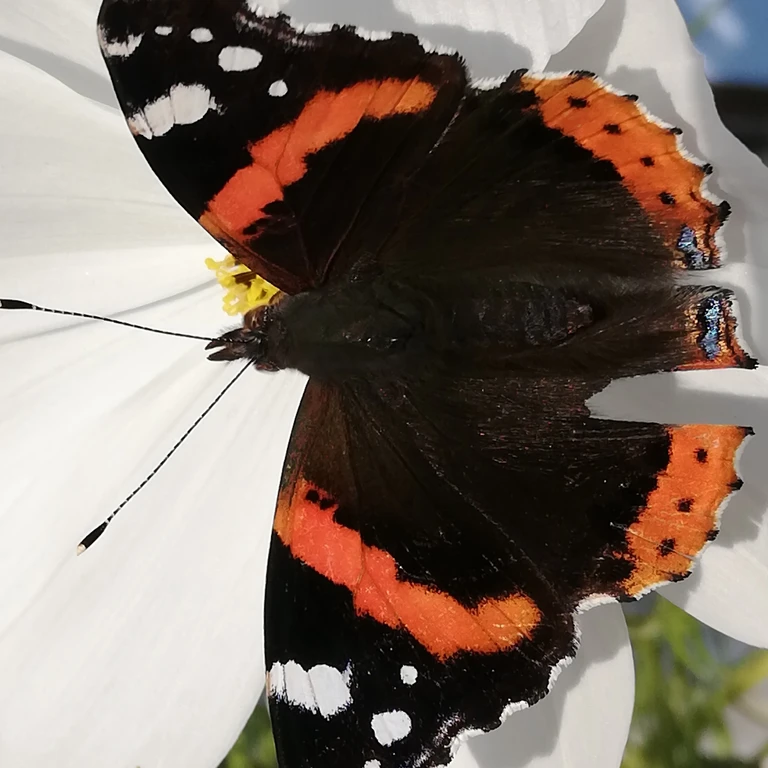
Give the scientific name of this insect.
Vanessa atalanta
